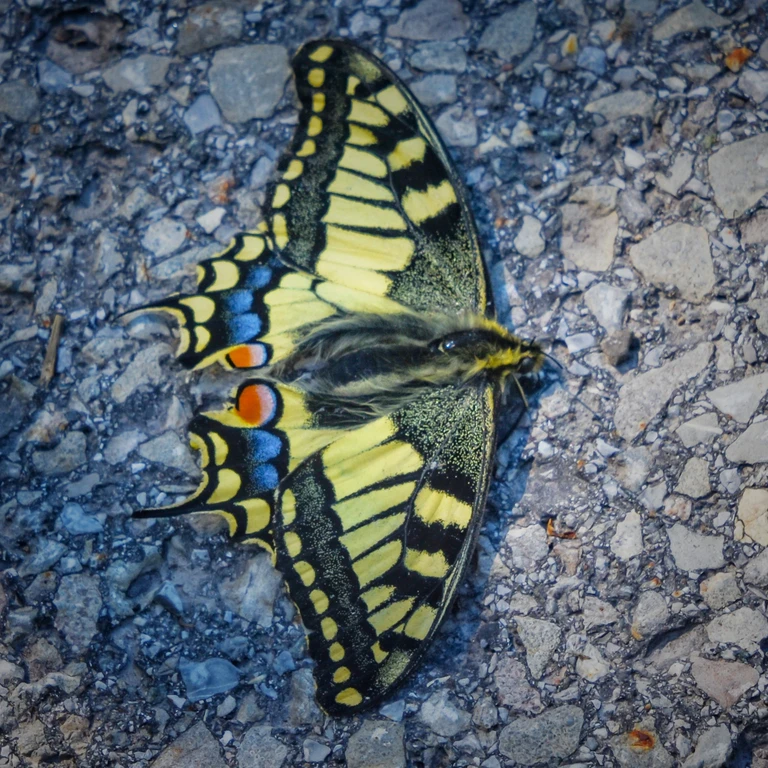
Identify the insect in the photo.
Papilio machaon
